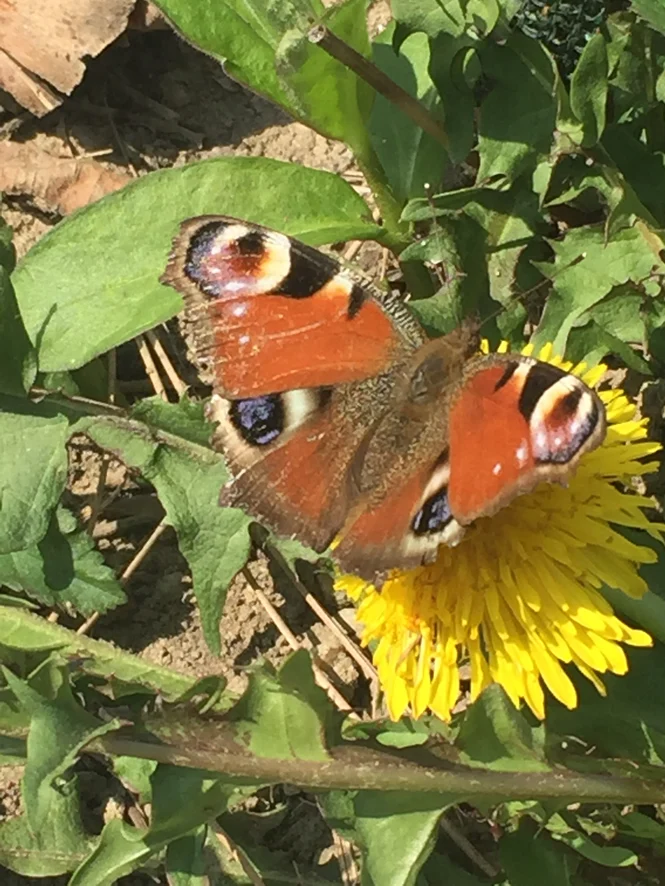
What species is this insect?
Aglais io
